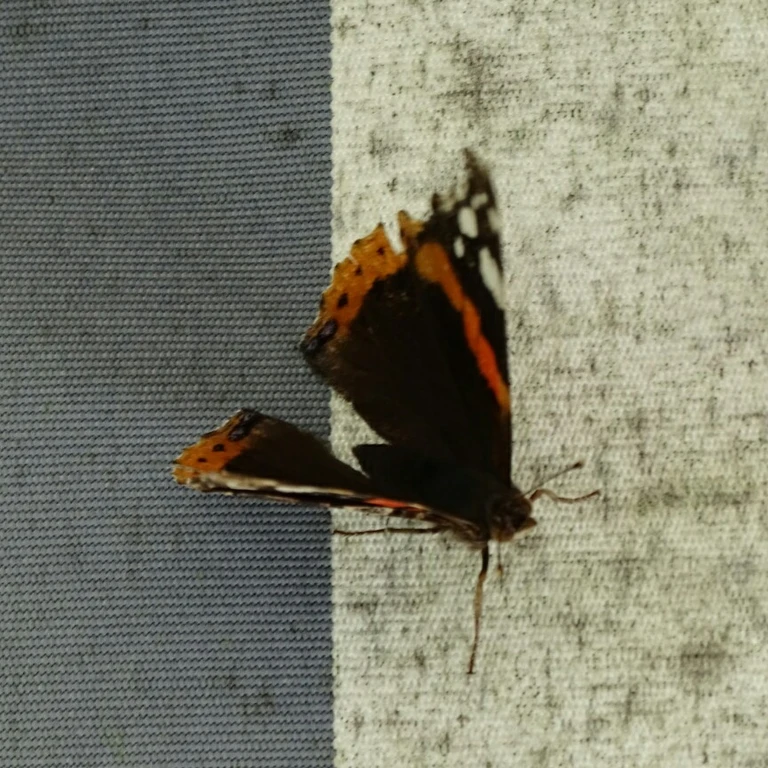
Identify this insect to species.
Vanessa atalanta
